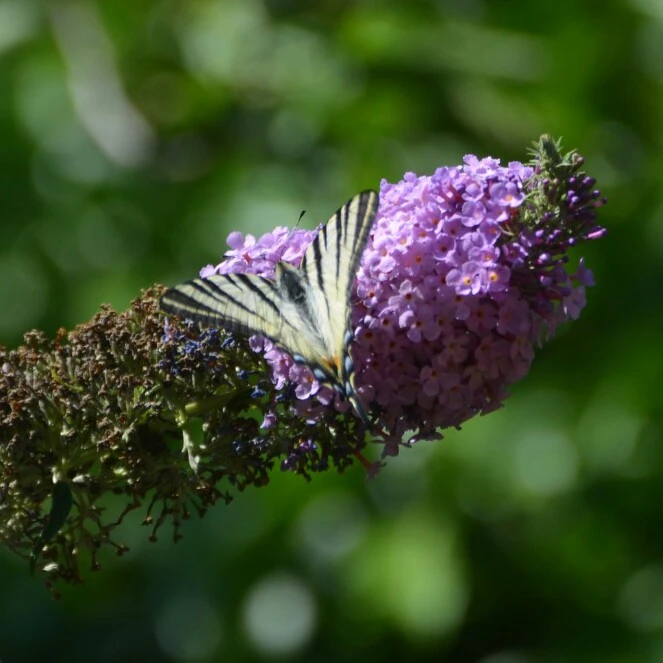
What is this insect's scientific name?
Iphiclides podalirius
